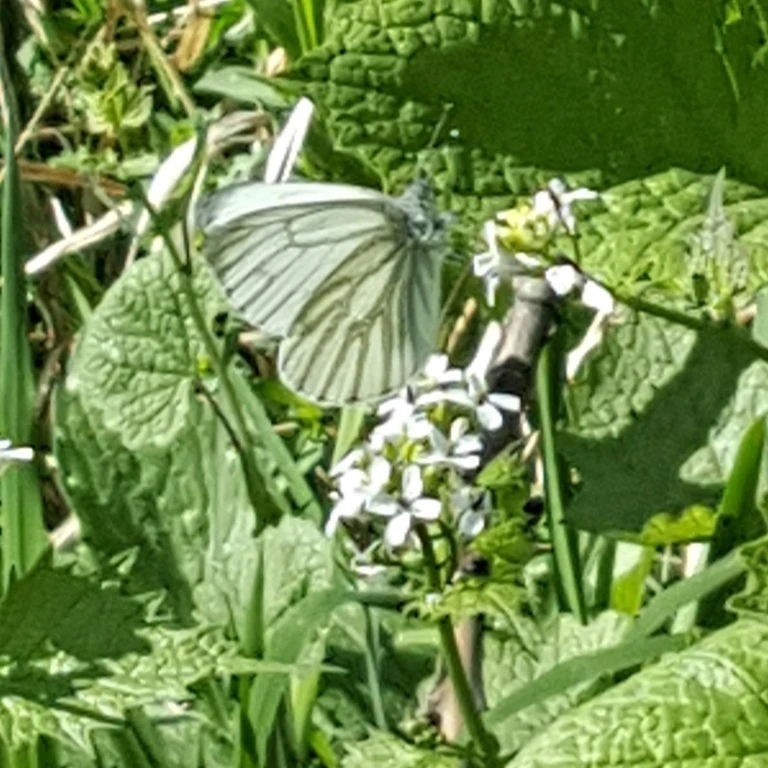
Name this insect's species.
Pieris napi
